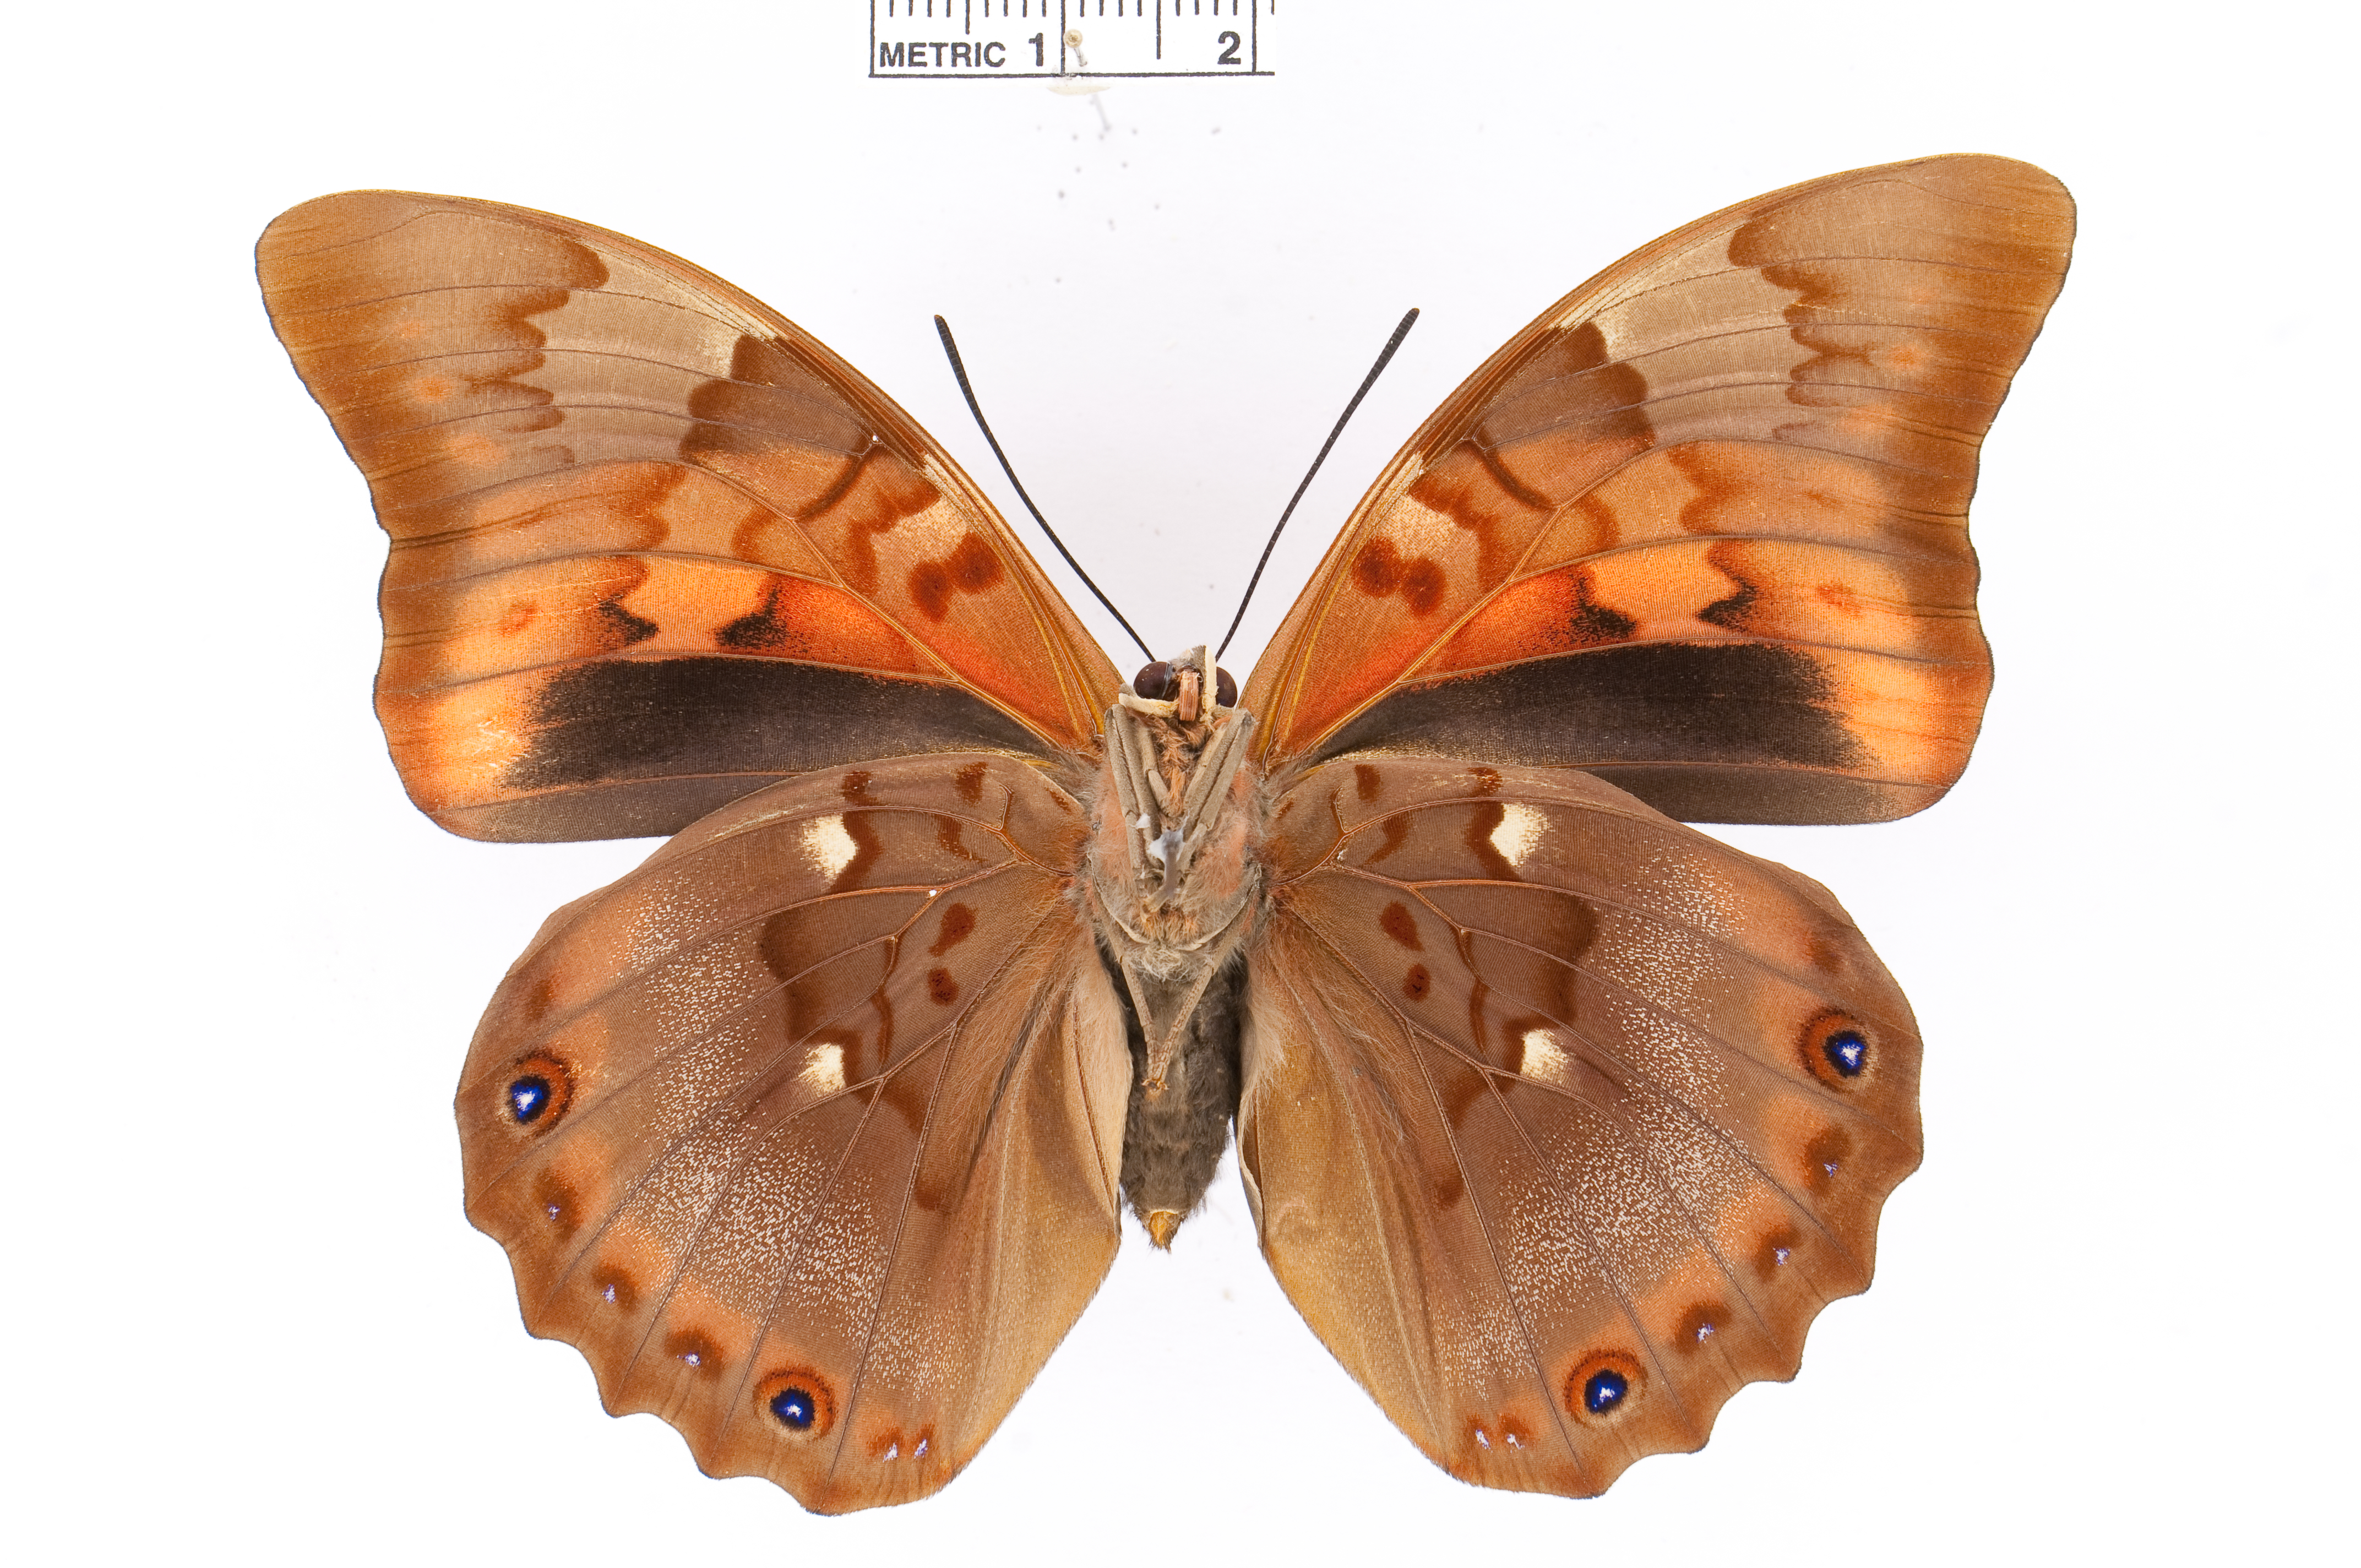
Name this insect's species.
Prepona praeneste
